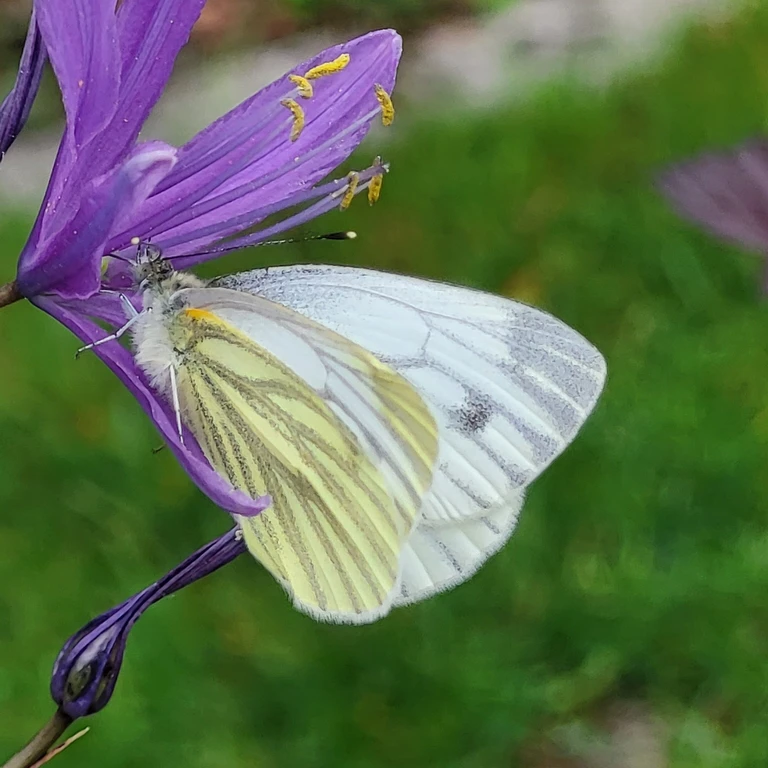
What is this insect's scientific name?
Pieris napi
